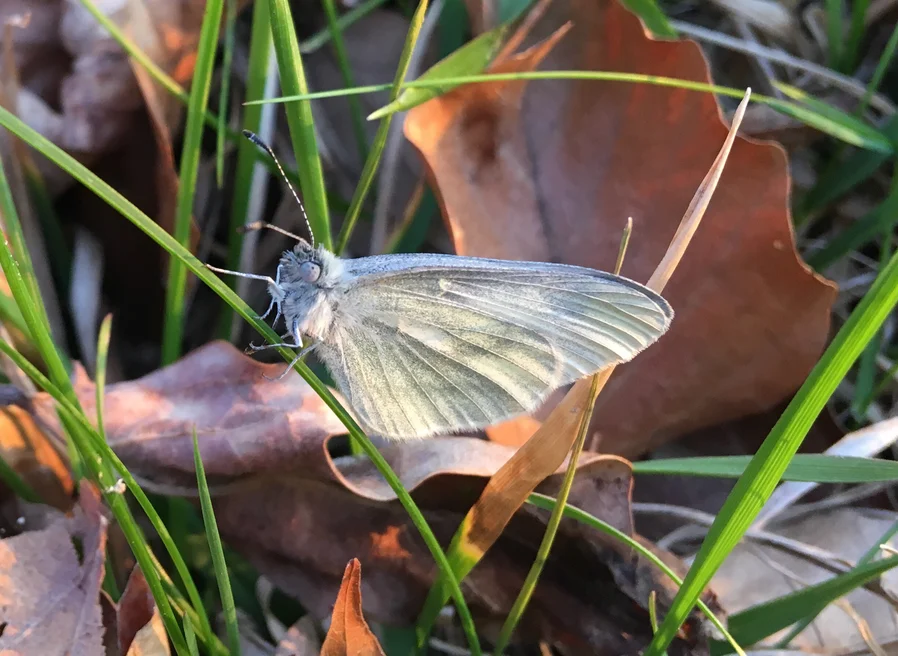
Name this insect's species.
Leptidea sinapis/juvernica
